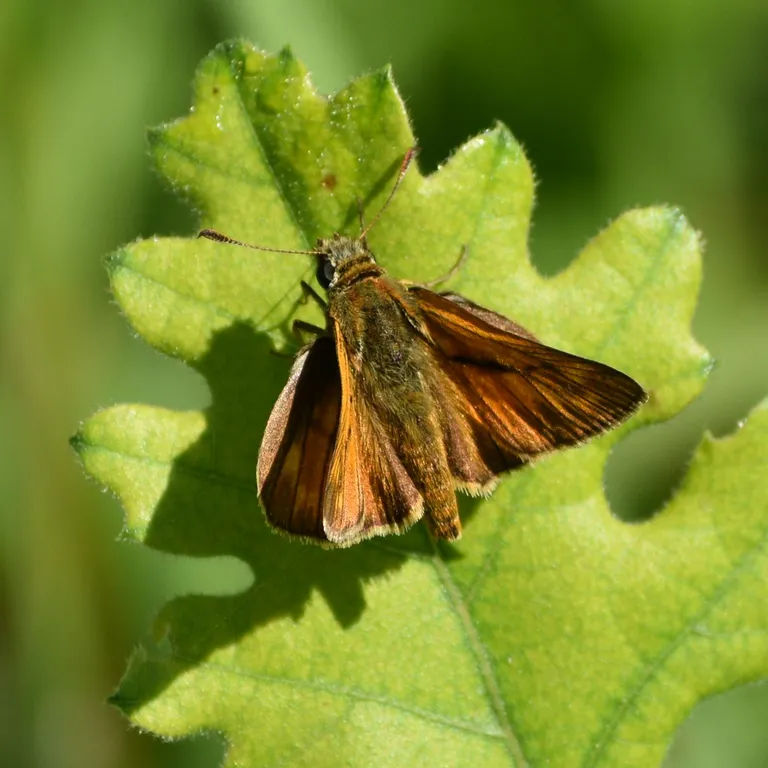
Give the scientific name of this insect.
Ochlodes sylvanus (also Ochlodes venata)
